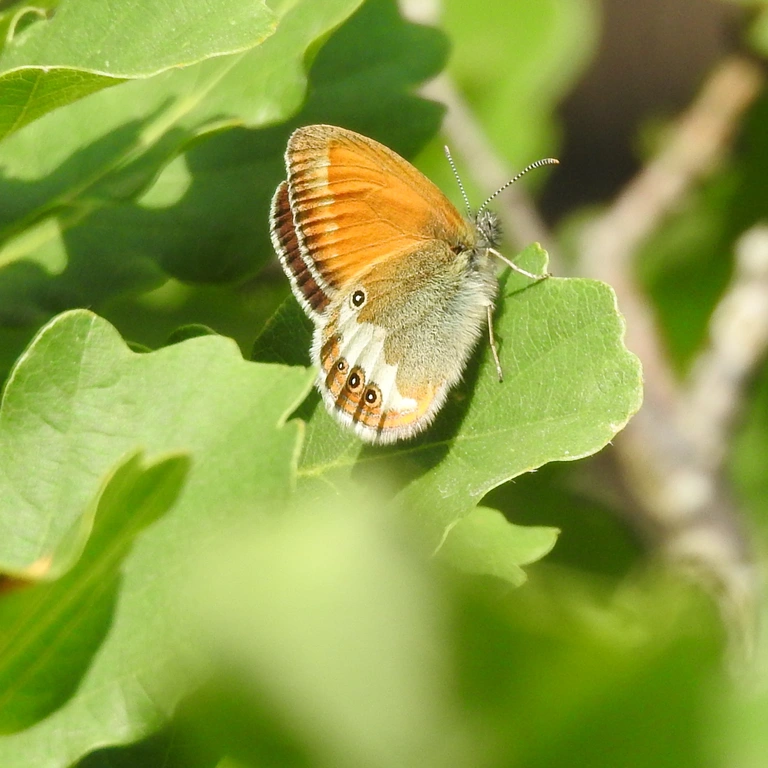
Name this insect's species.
Coenonympha arcania
